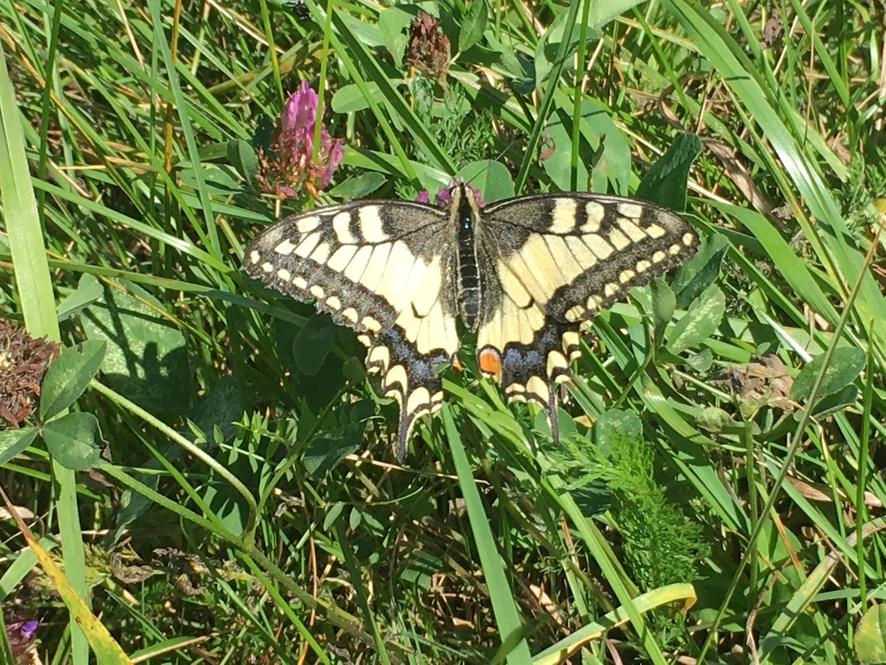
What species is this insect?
Papilio machaon
